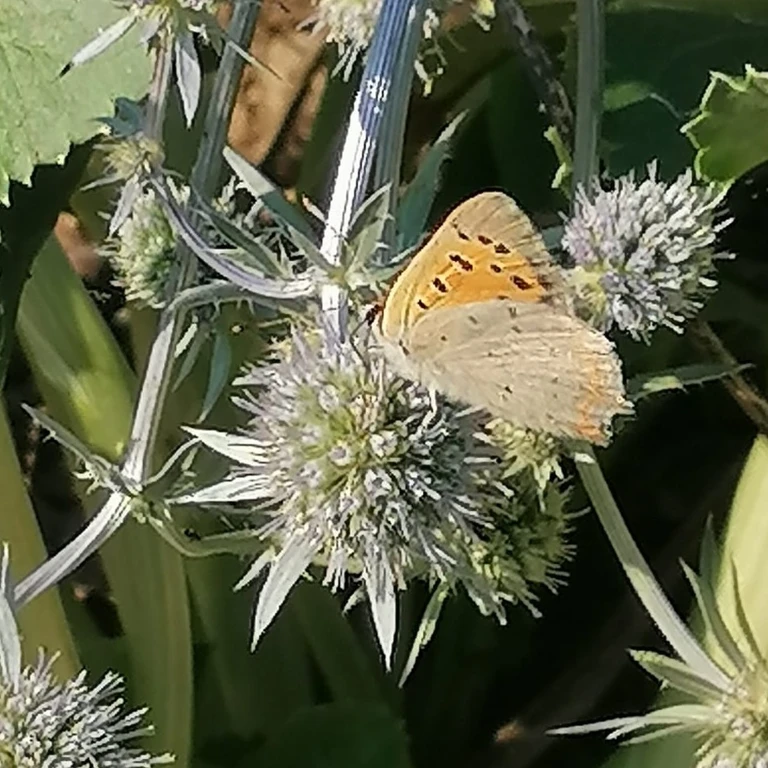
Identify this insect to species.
Lycaena phlaeas
